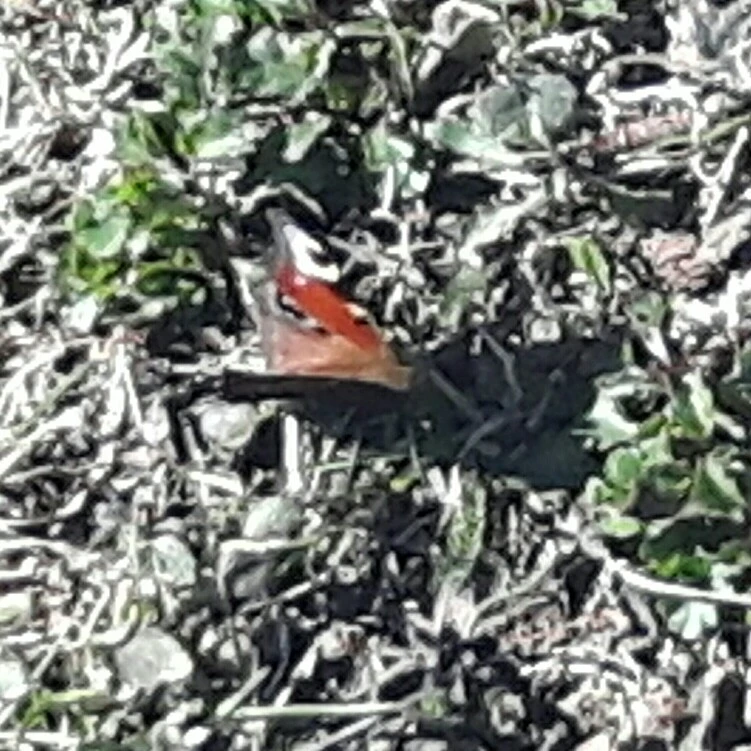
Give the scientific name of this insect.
Aglais io
